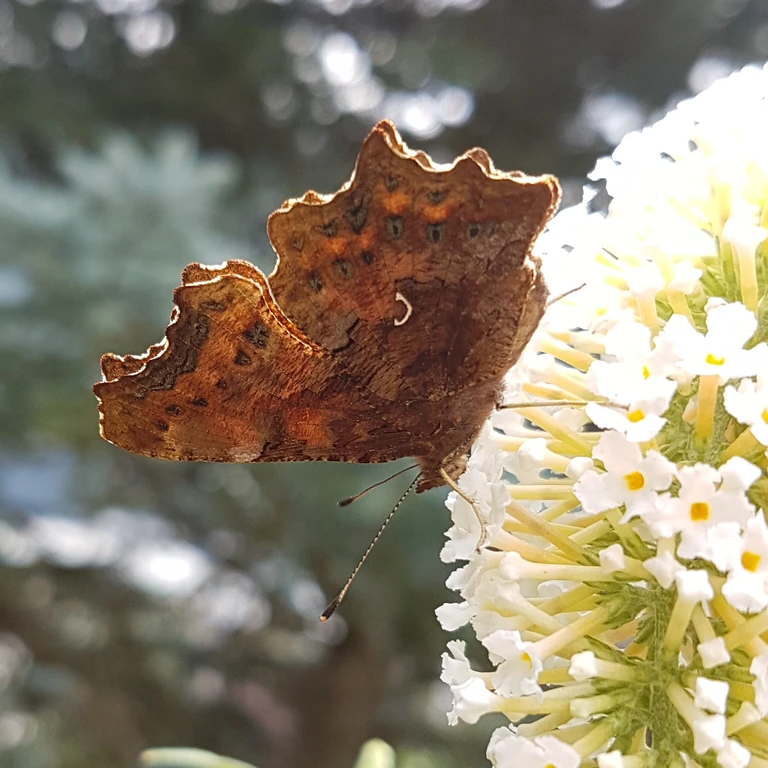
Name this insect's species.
Polygonia c-album
